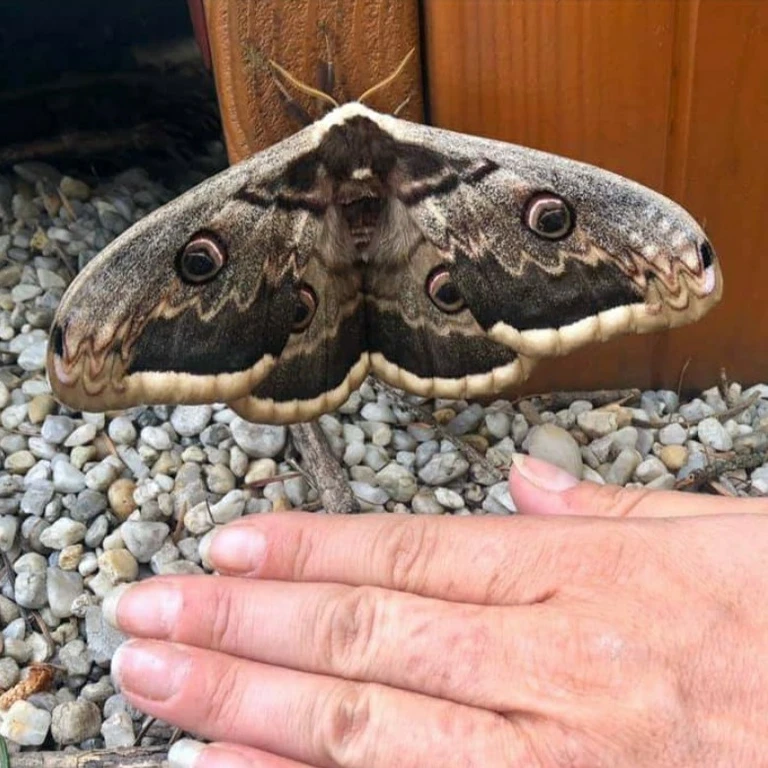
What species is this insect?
Saturnia pyri
